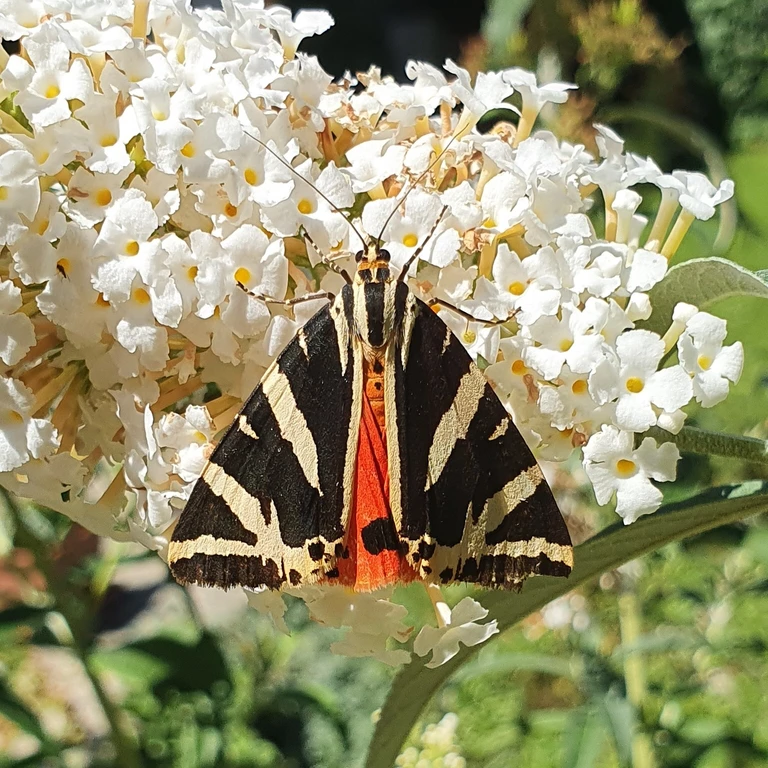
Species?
Euplagia quadripunctaria
